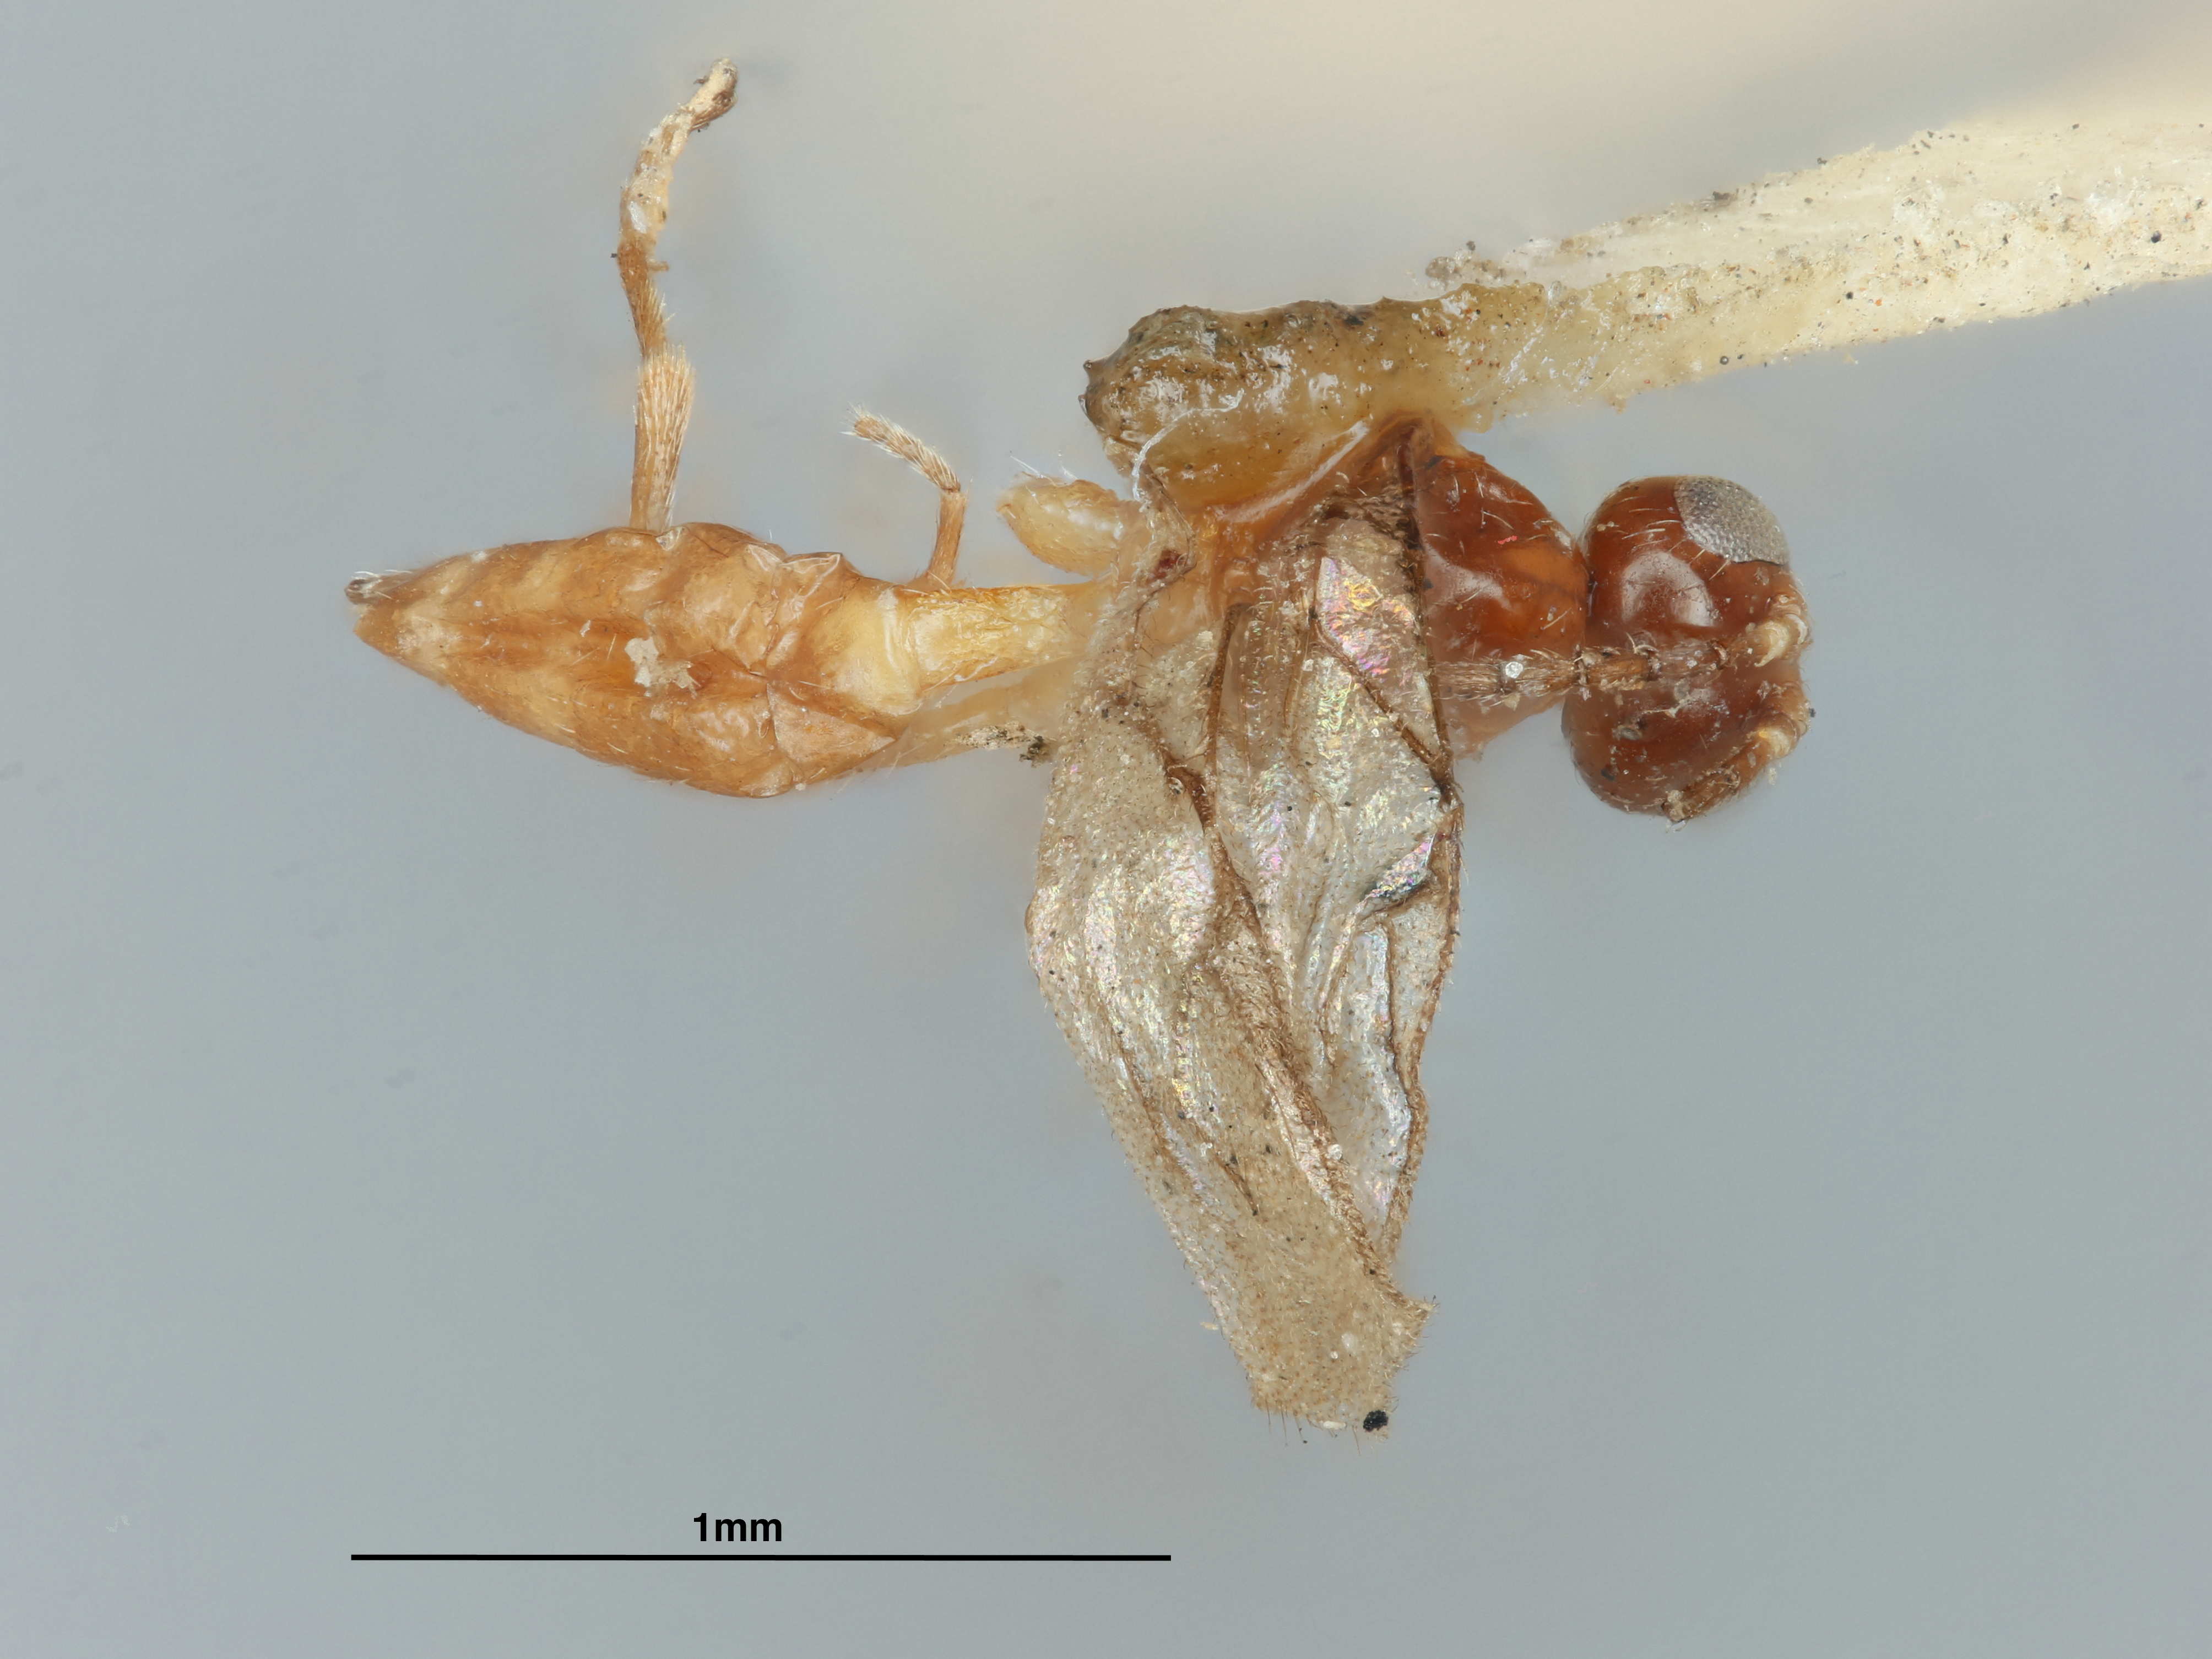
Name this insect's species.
Aphidius pallidus
